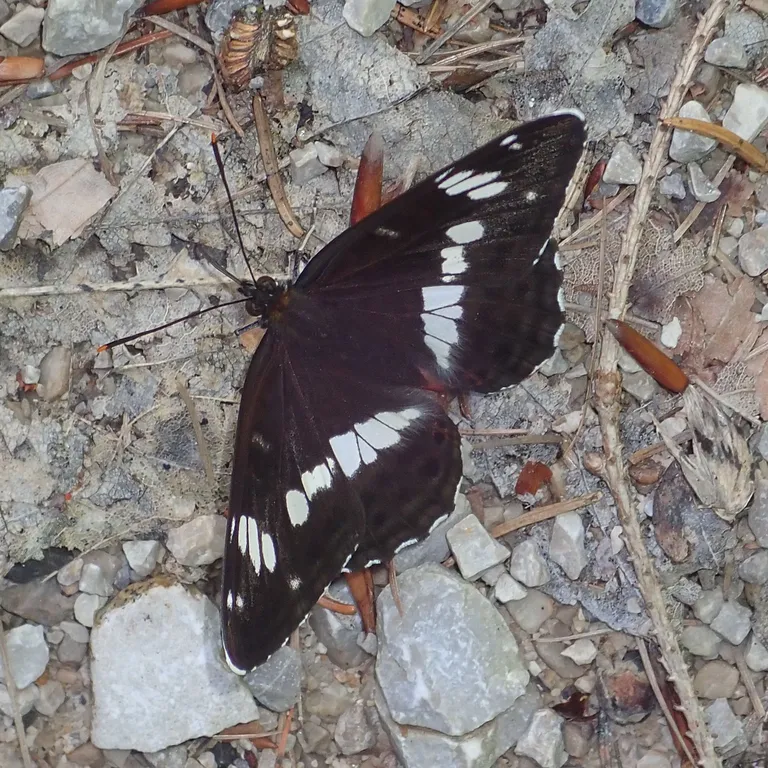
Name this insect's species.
Limenitis camilla (also Ladoga camilla)
